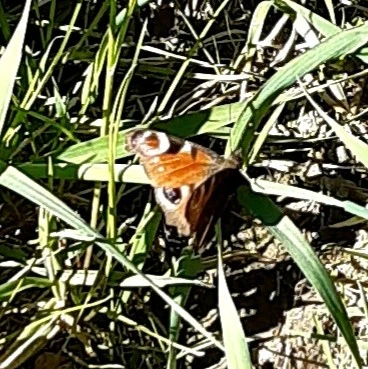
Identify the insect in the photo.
Aglais io
